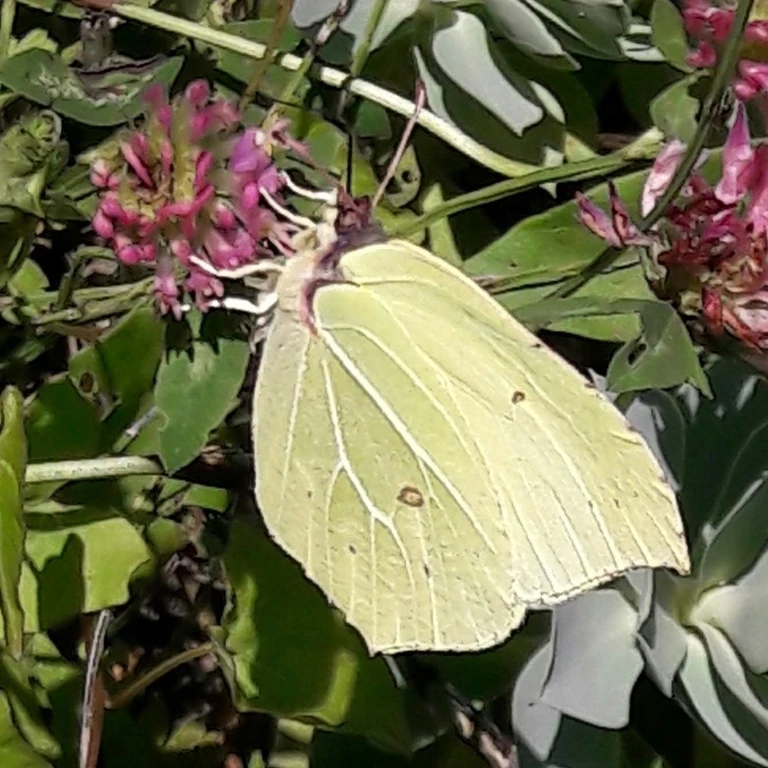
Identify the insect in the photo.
Gonepteryx rhamni
